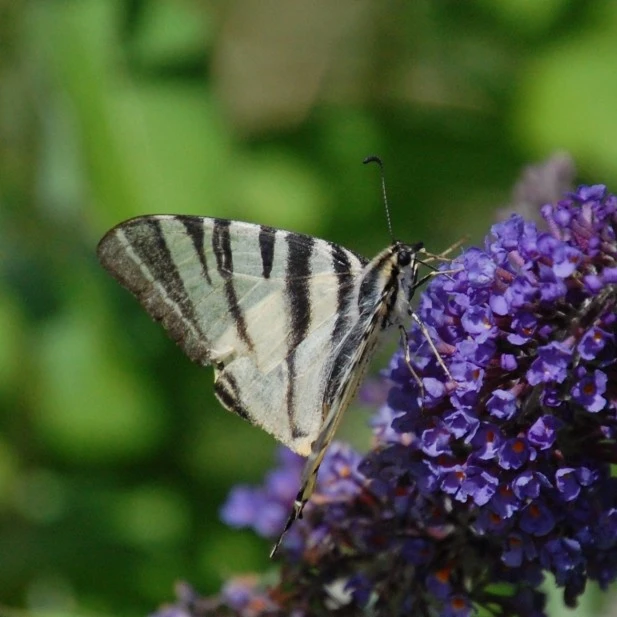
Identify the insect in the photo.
Iphiclides podalirius
